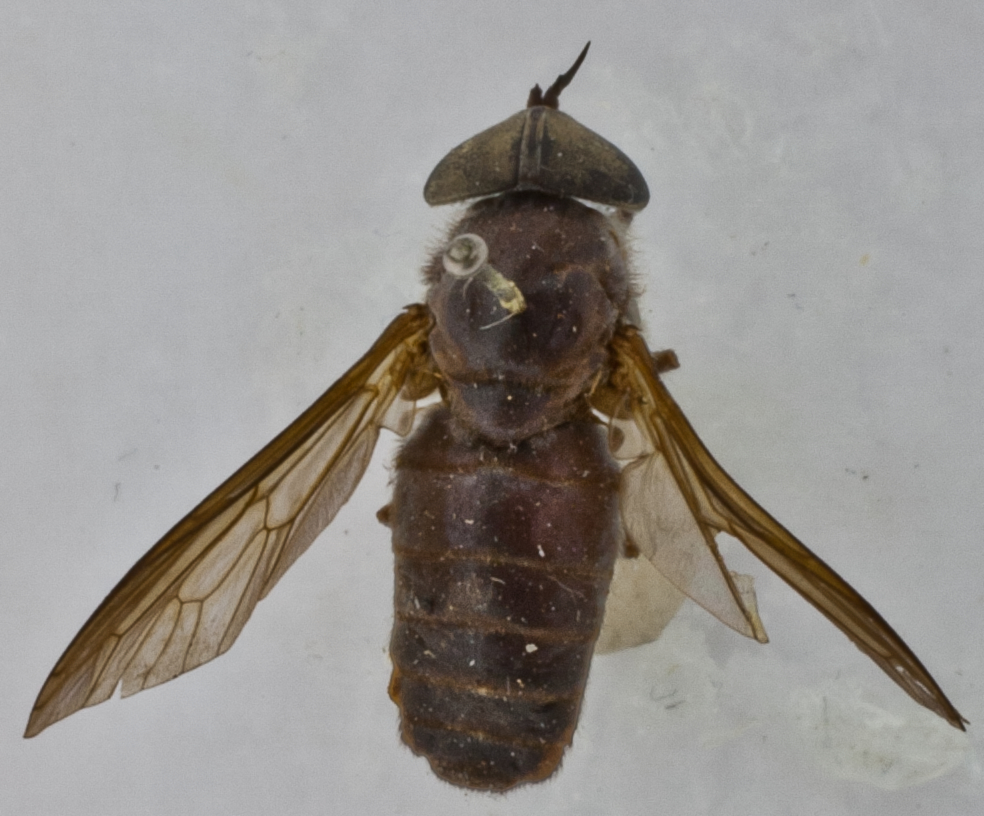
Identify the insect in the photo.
Tabanus baguiensis
